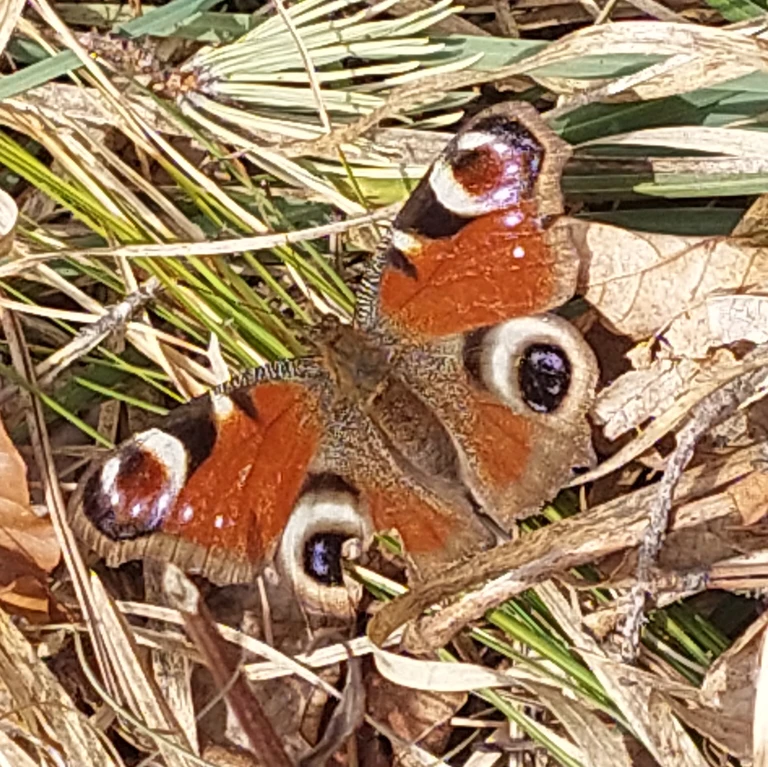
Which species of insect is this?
Aglais io
